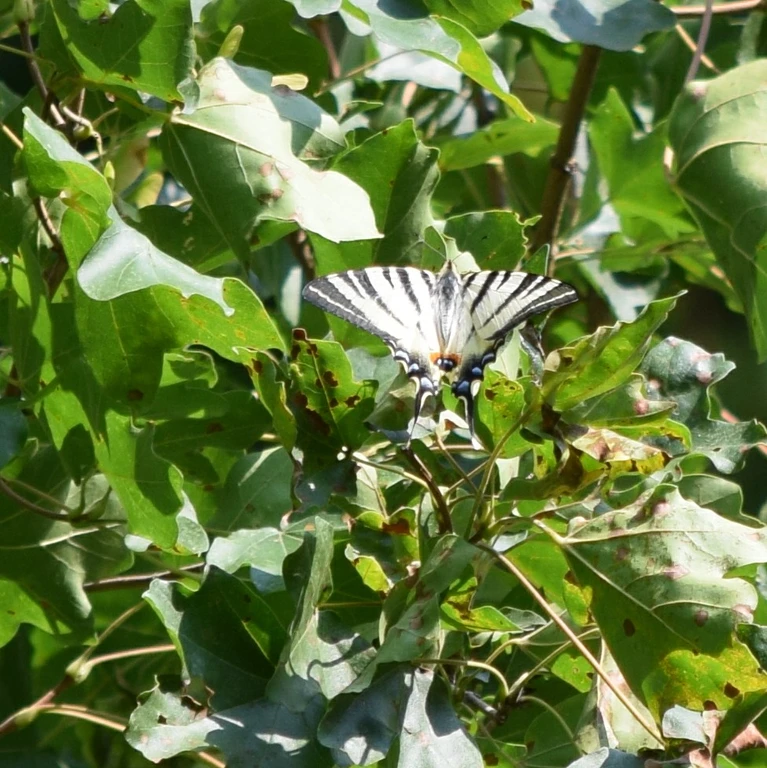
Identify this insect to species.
Iphiclides podalirius
